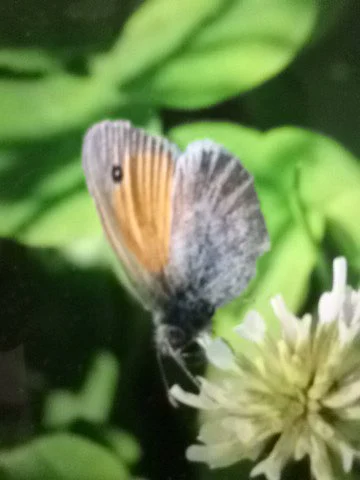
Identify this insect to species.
Coenonympha pamphilus
